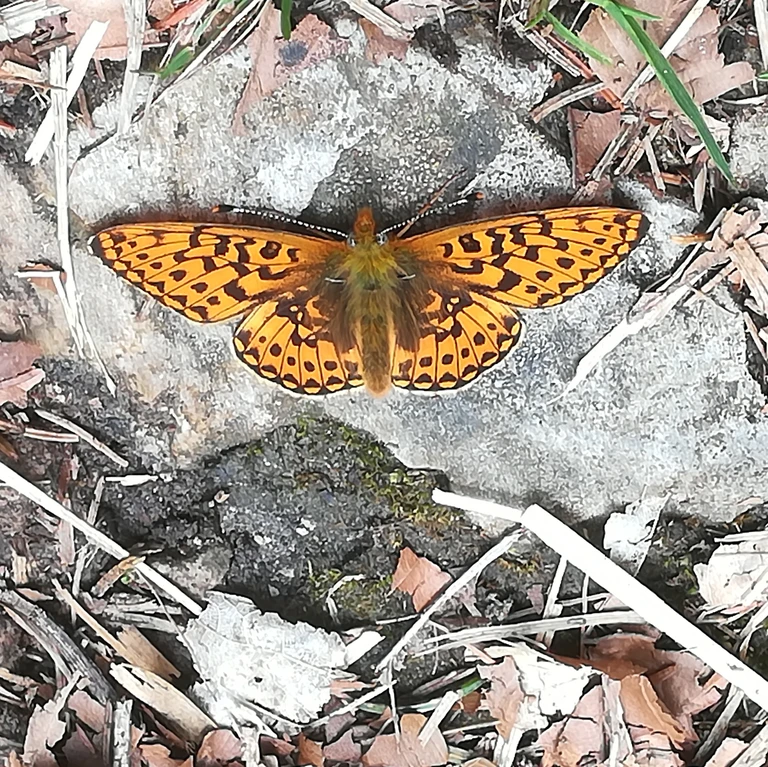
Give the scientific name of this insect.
Boloria euphrosyne (also Clossiana euphrosyne)
